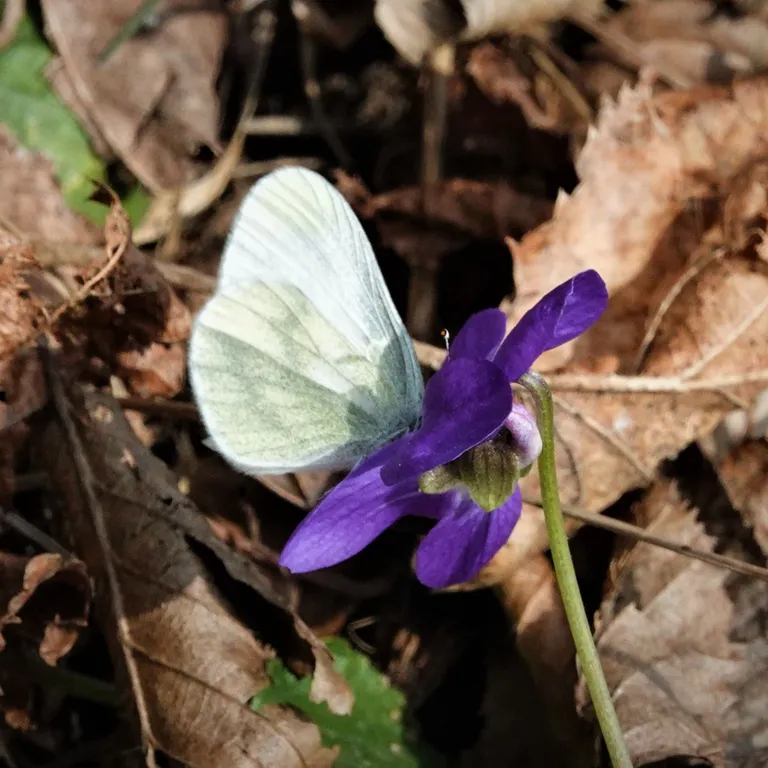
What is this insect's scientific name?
Leptidea sinapis/juvernica
